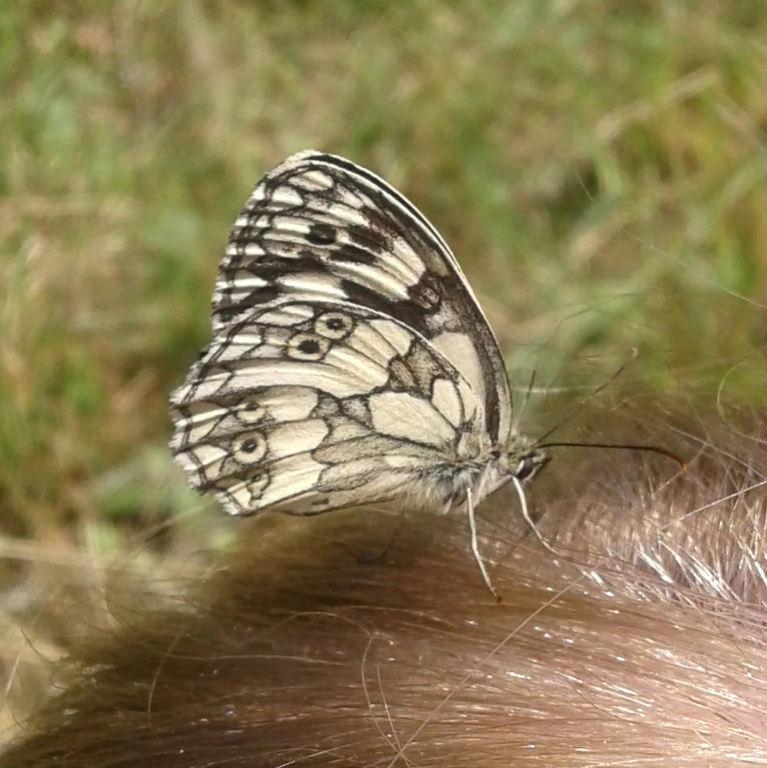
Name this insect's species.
Melanargia galathea
